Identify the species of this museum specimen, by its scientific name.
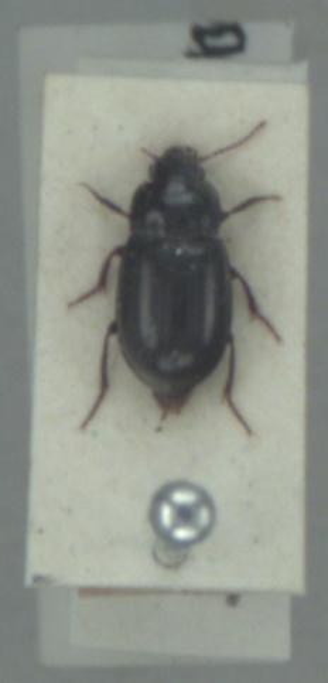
Amara infima
